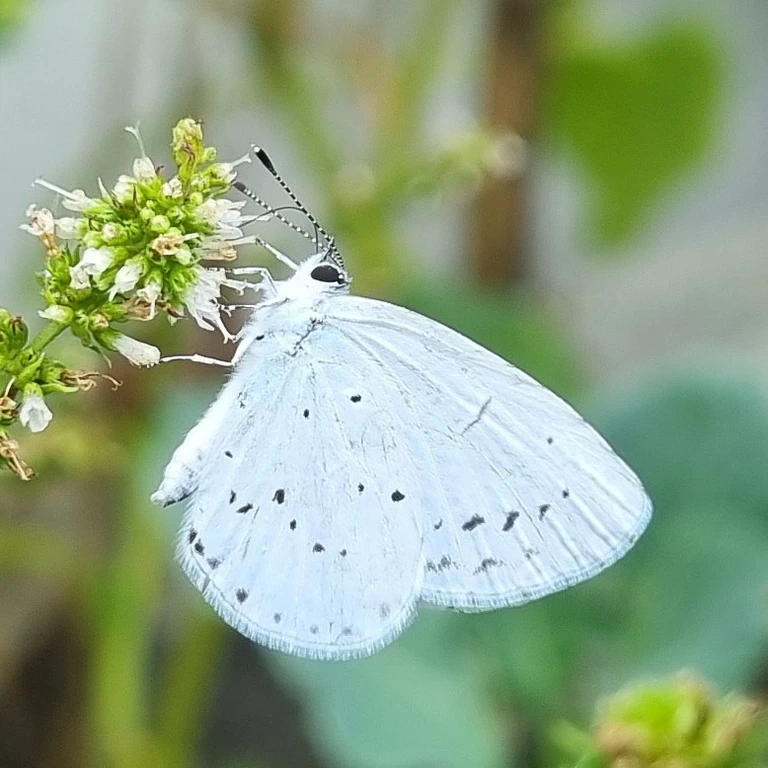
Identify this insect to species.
Celastrina argiolus
